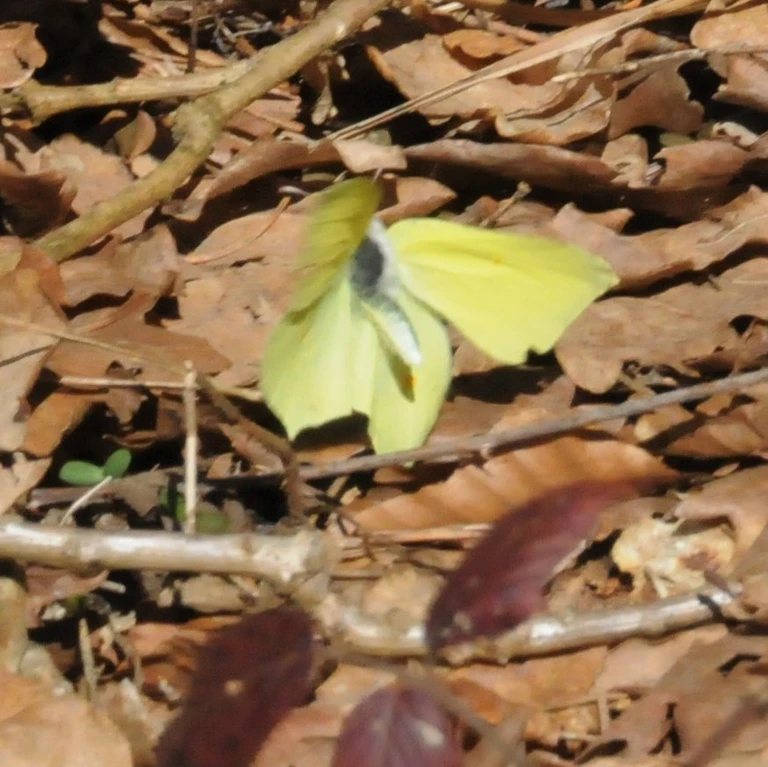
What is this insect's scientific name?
Gonepteryx rhamni
